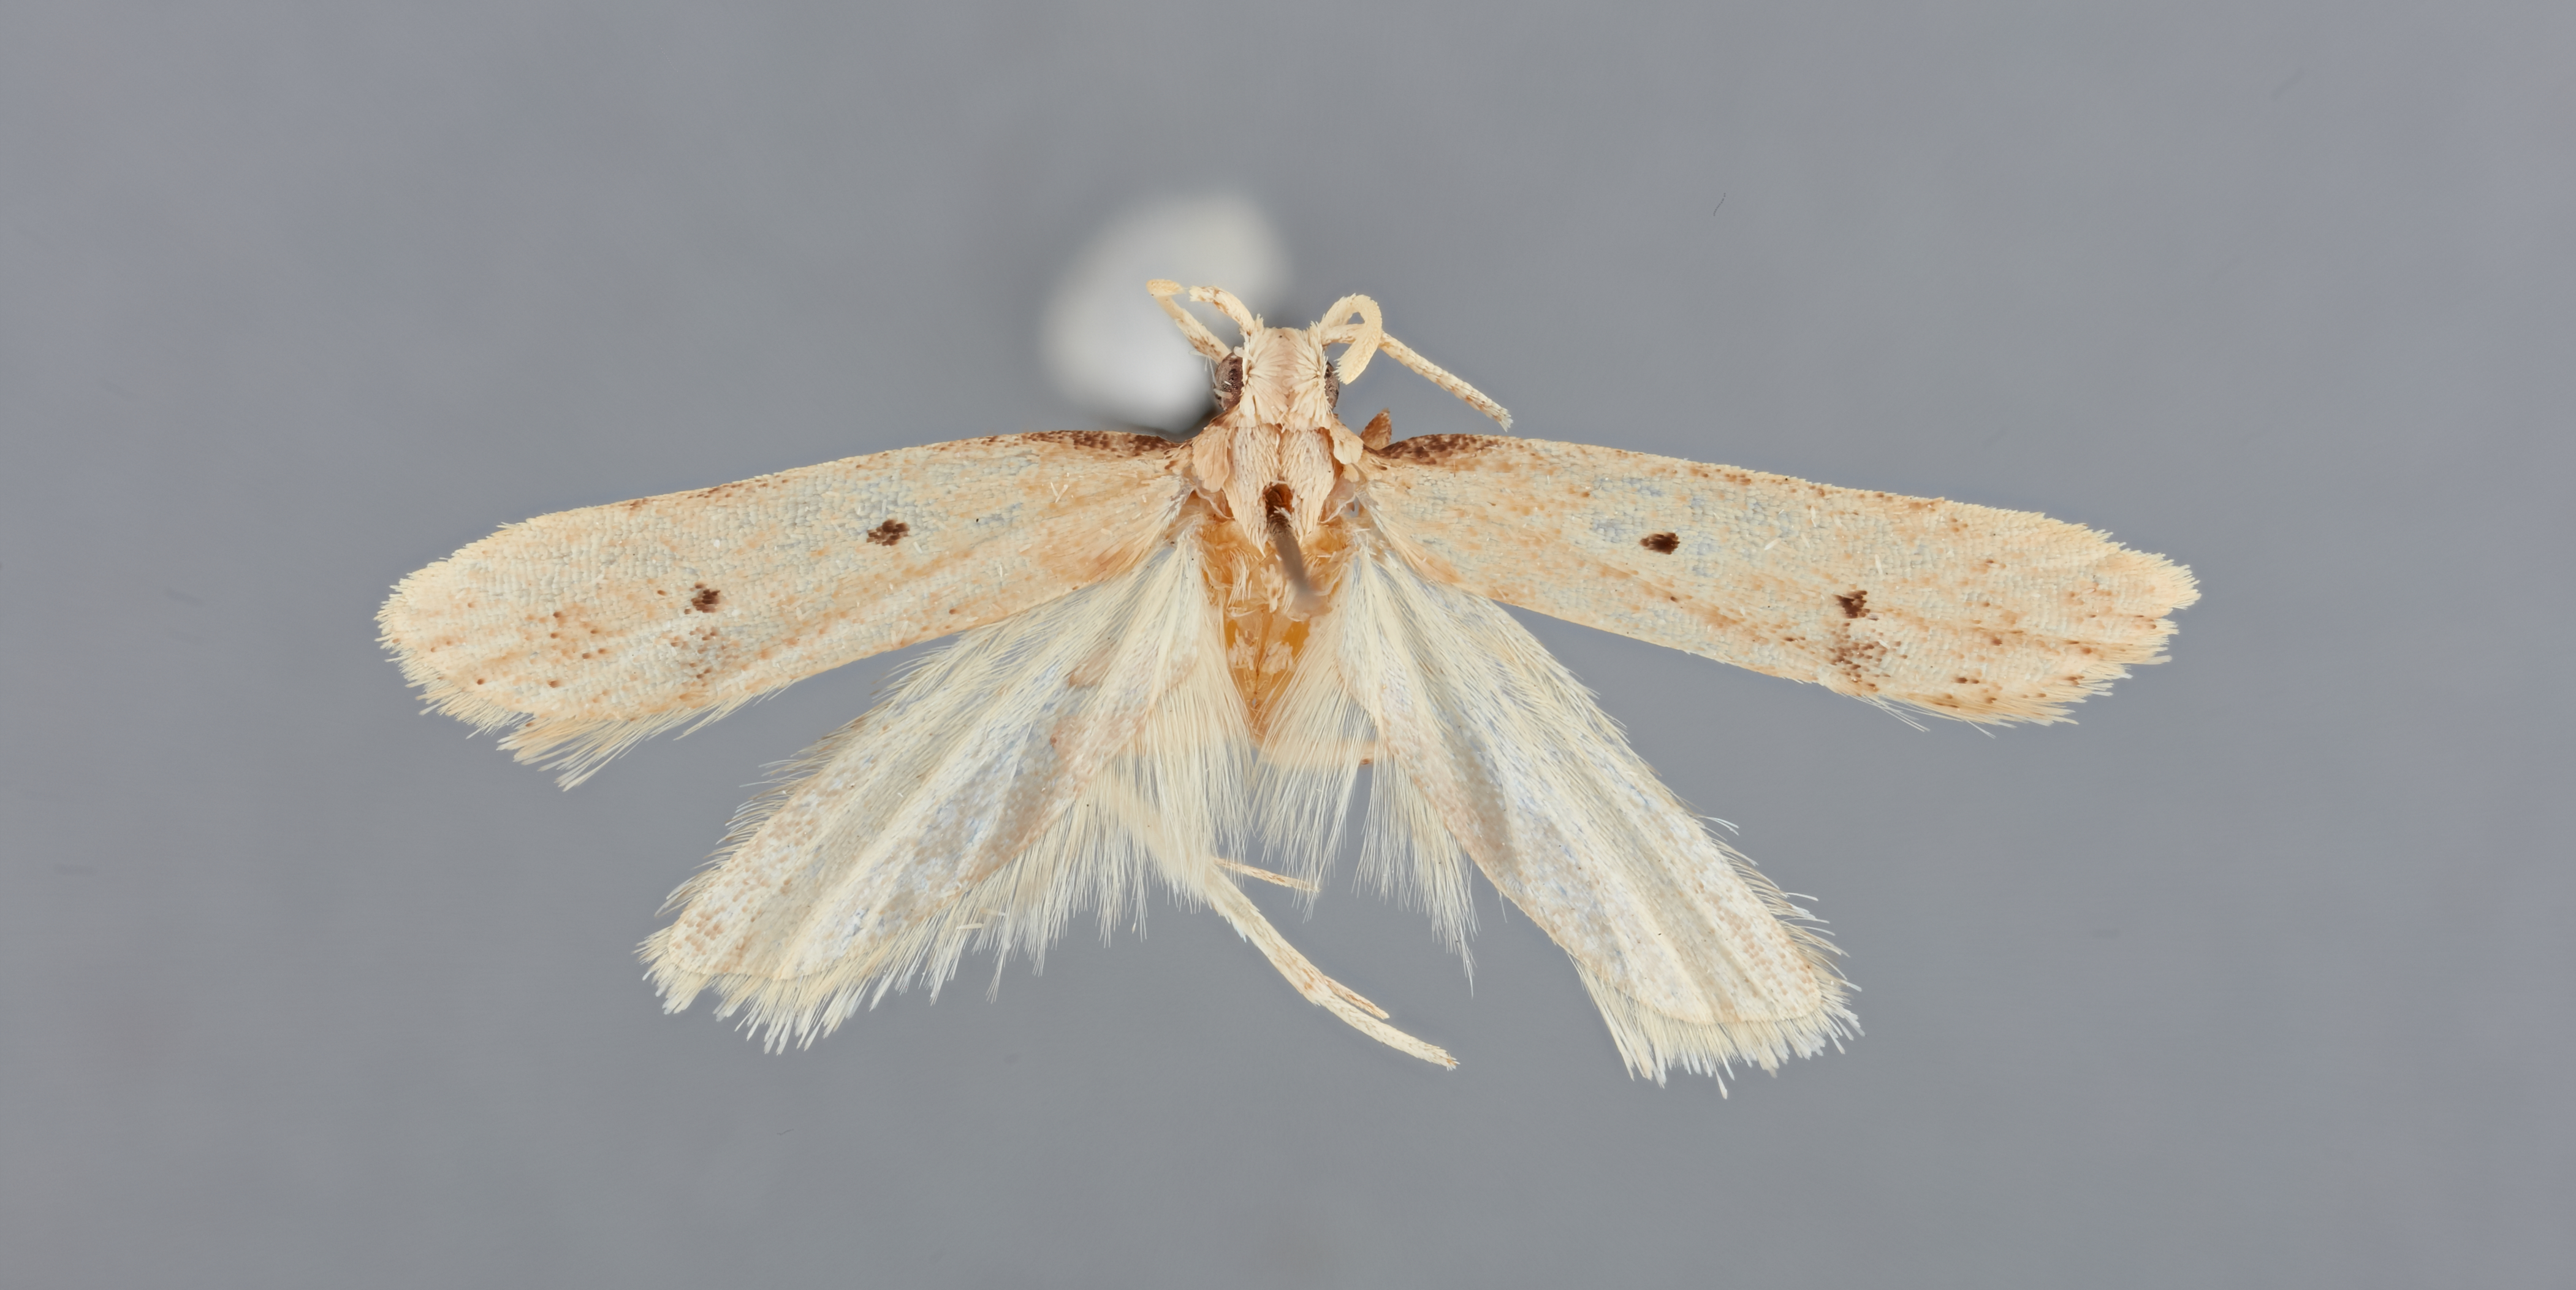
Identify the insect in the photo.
Hamatina nabangae
